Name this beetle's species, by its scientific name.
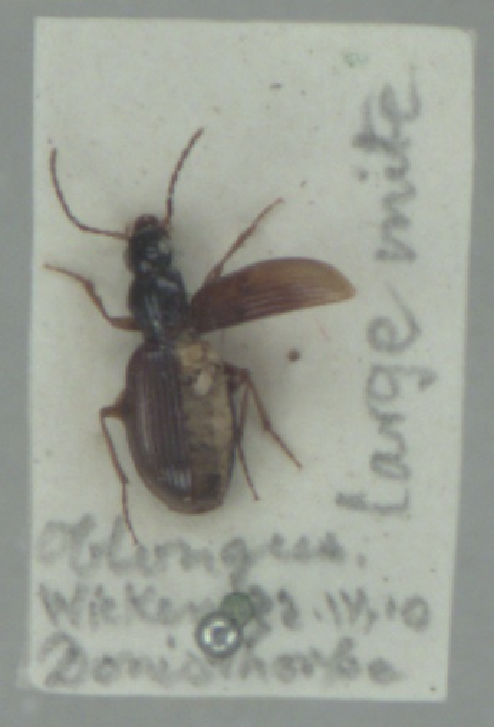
Oxypselaphus obscurus
